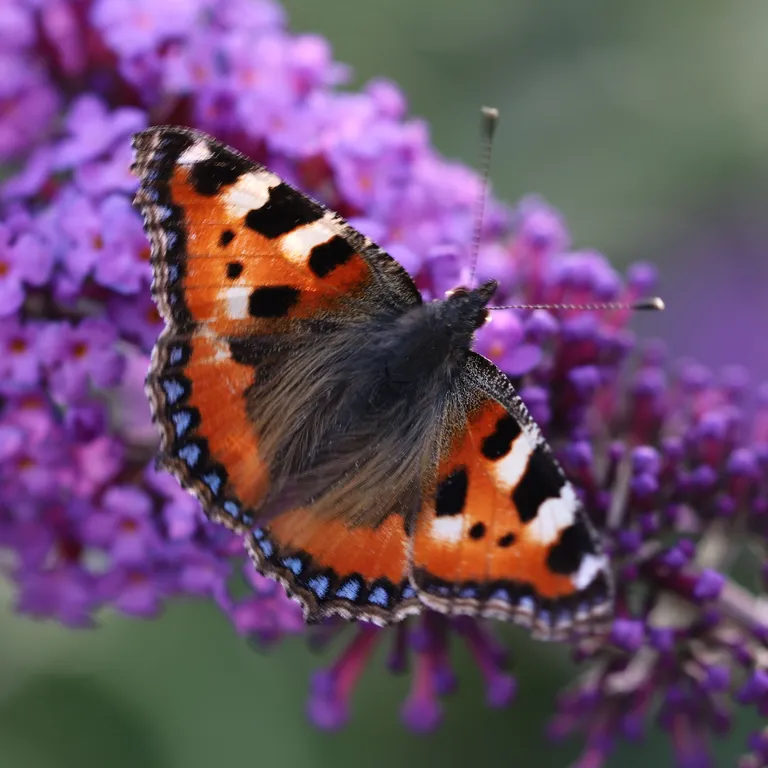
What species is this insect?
Aglais urticae
